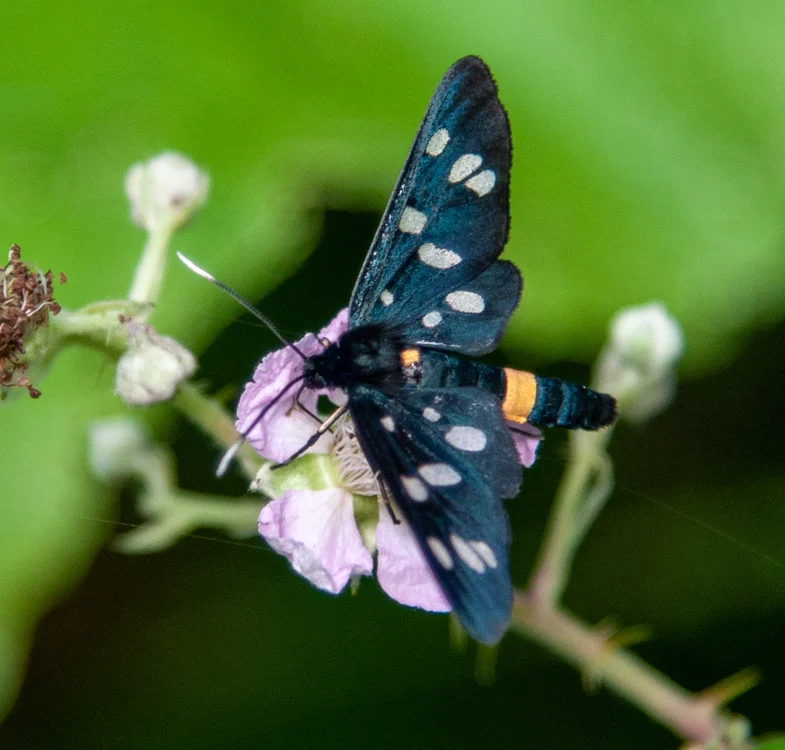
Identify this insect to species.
Amata phegea
